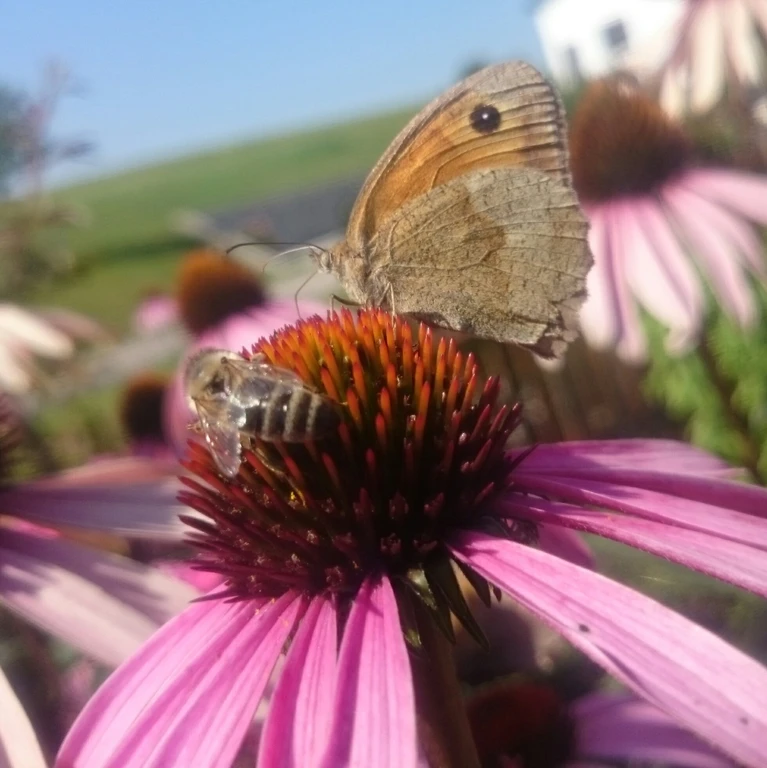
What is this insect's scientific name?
Maniola jurtina
